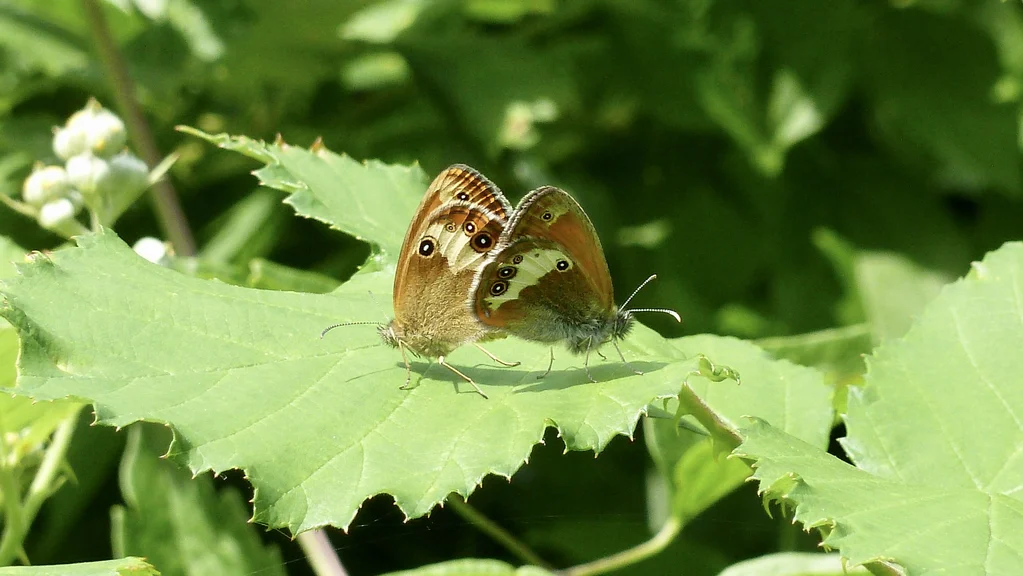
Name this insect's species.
Coenonympha arcania
